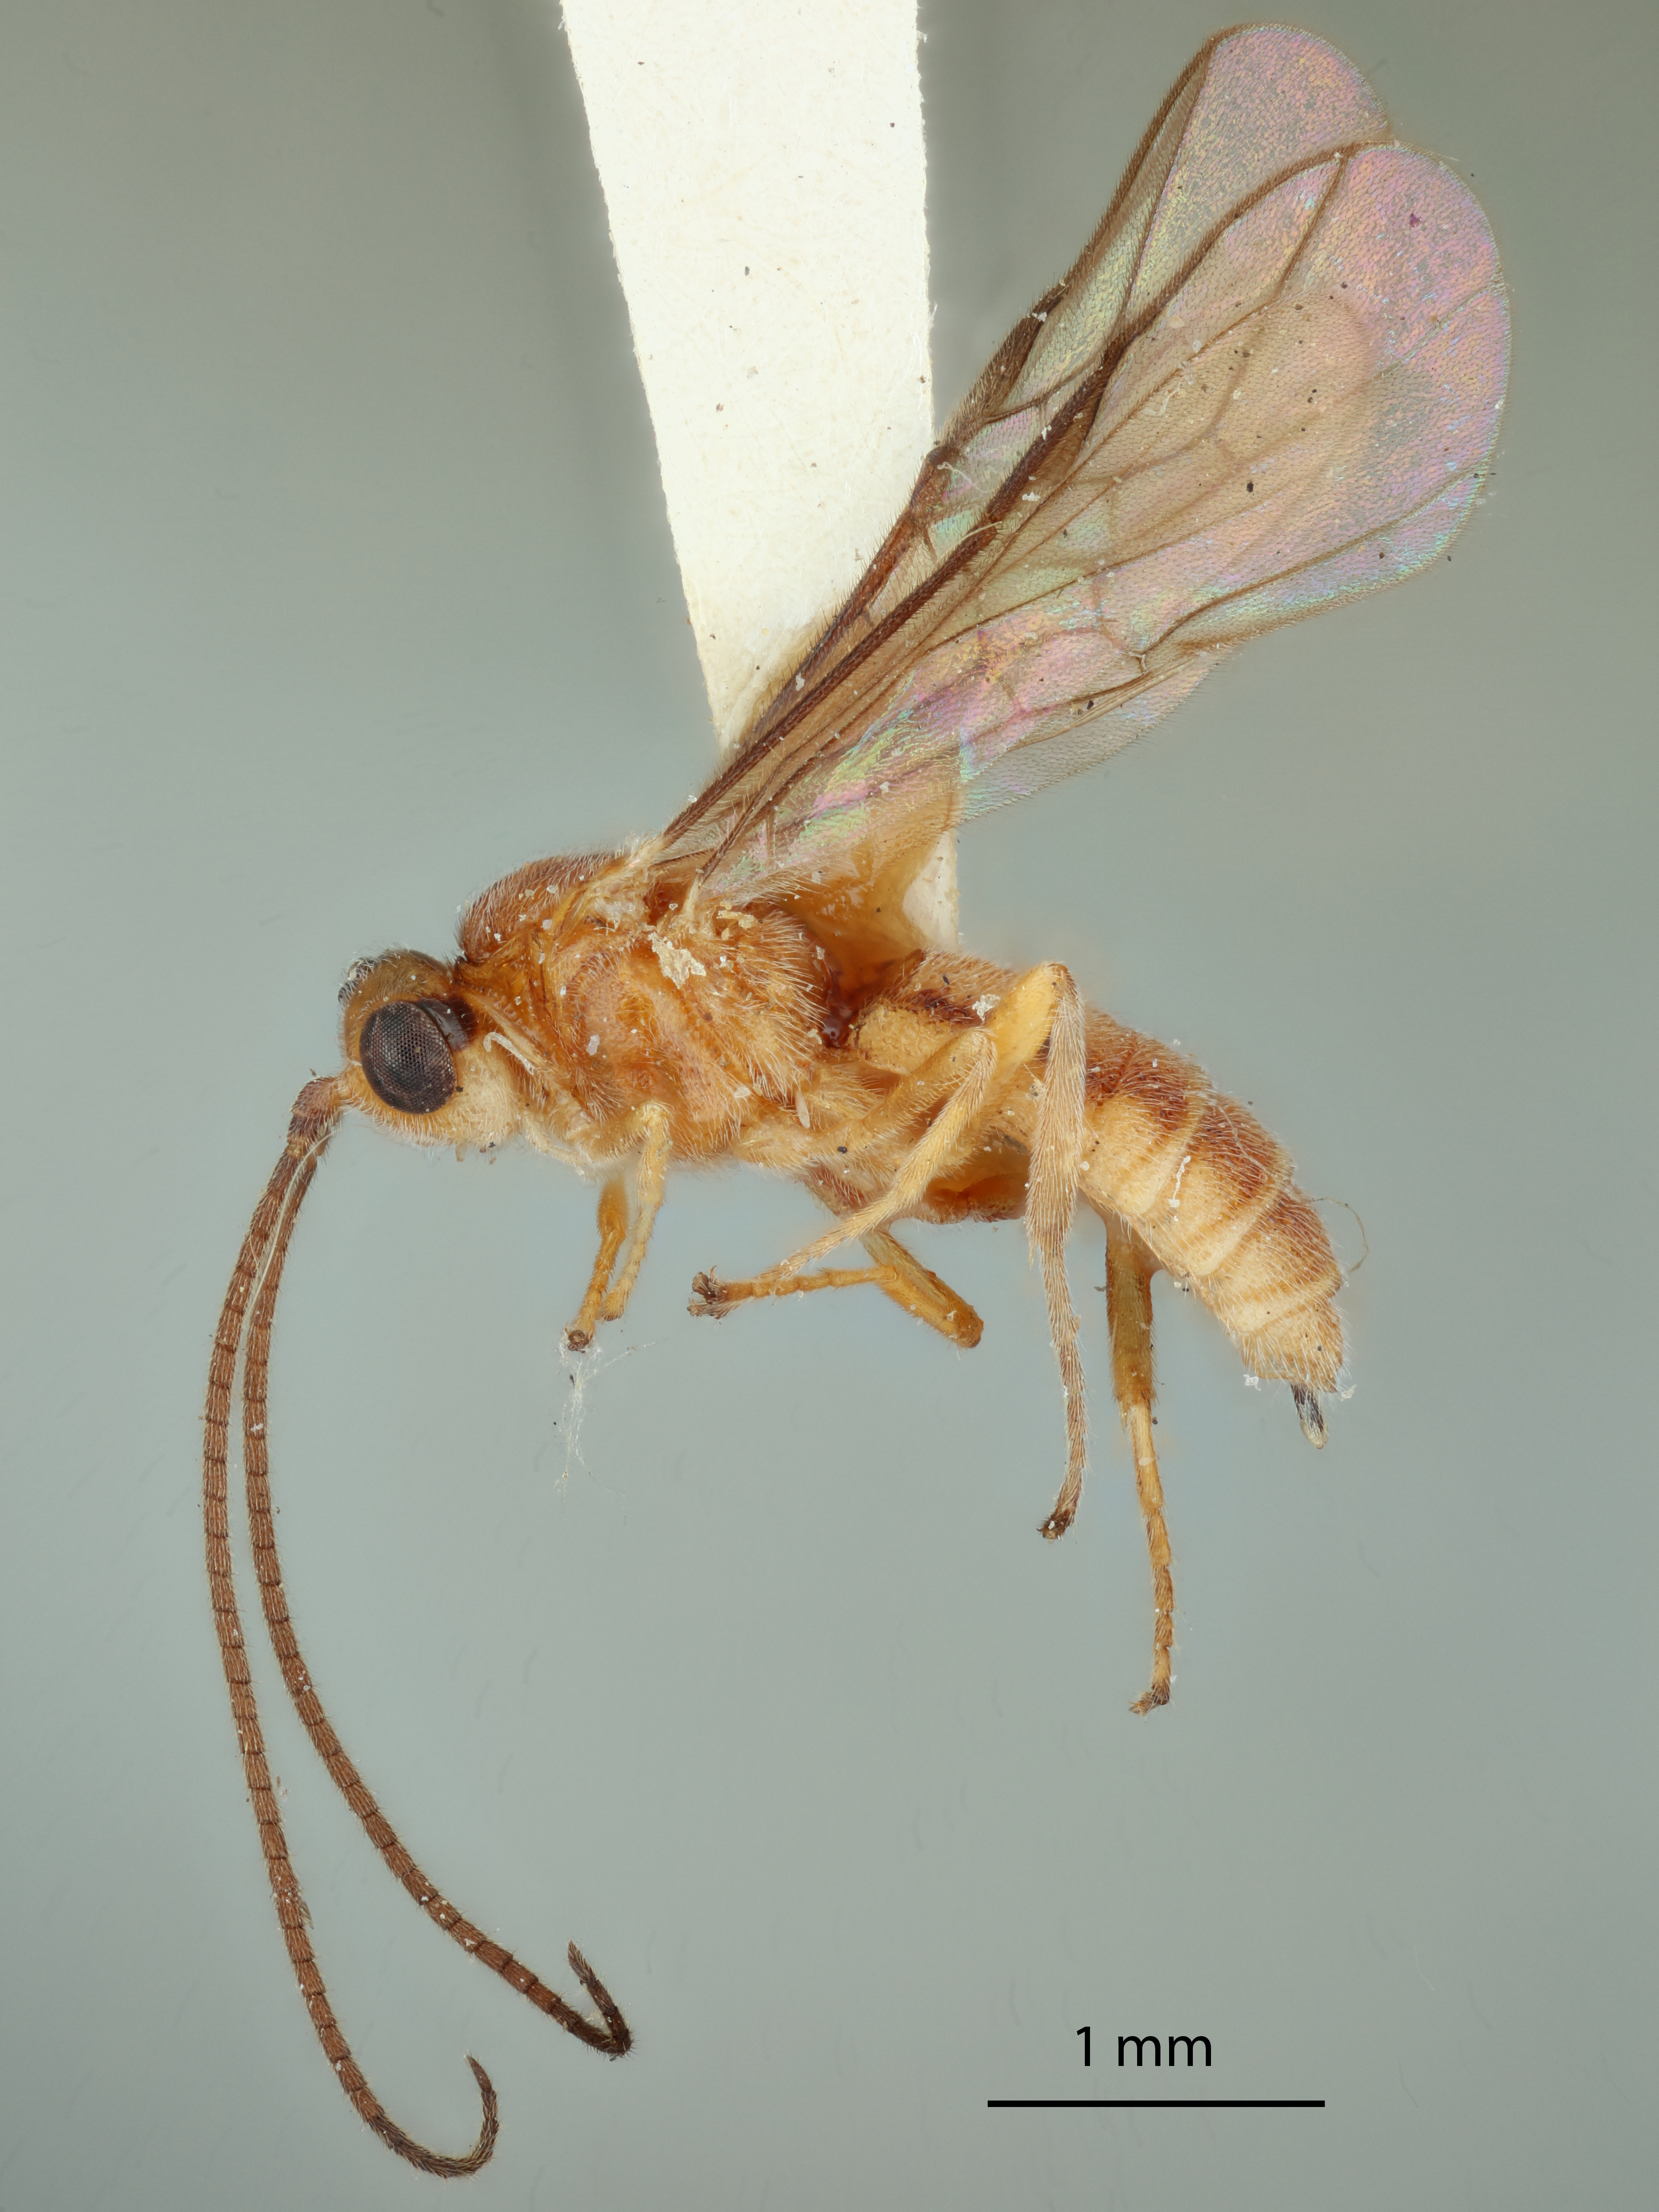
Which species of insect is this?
Bracon alguei
